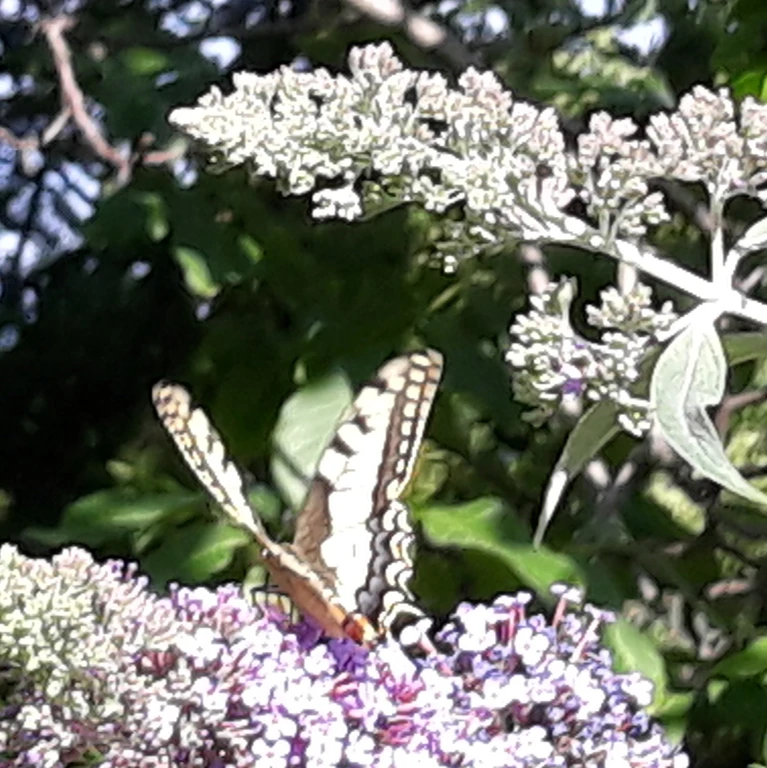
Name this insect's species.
Papilio machaon
